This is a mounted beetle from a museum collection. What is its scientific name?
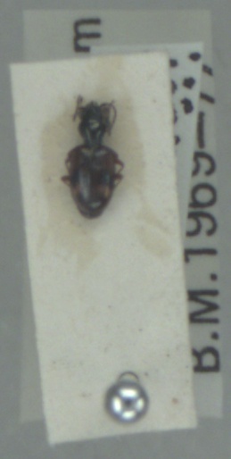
Bembidion articulatum
